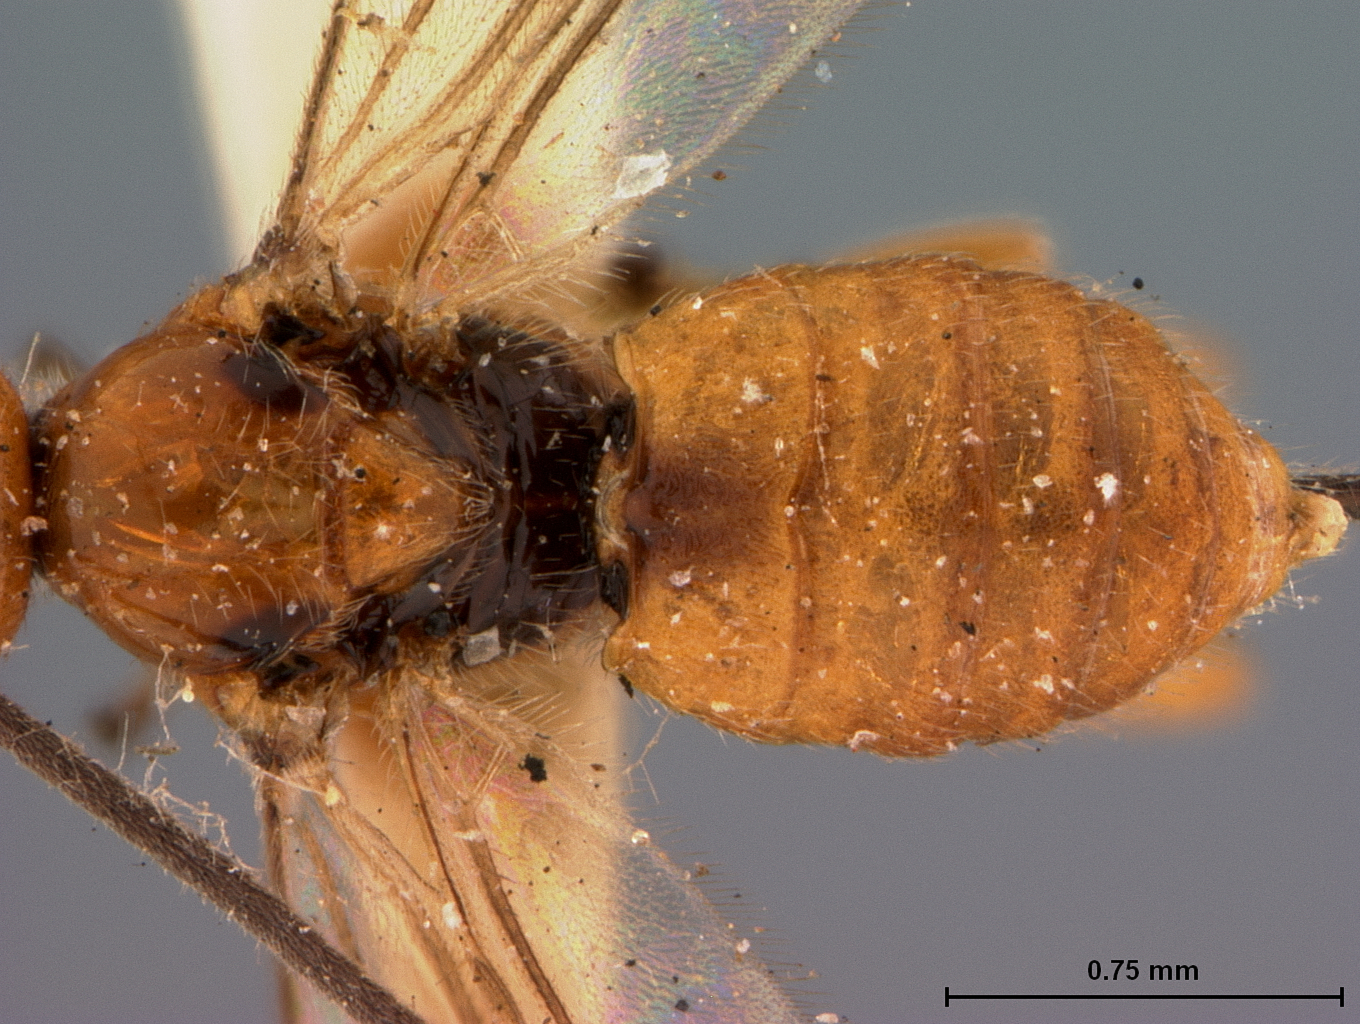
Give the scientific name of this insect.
Bracon vernoniae
